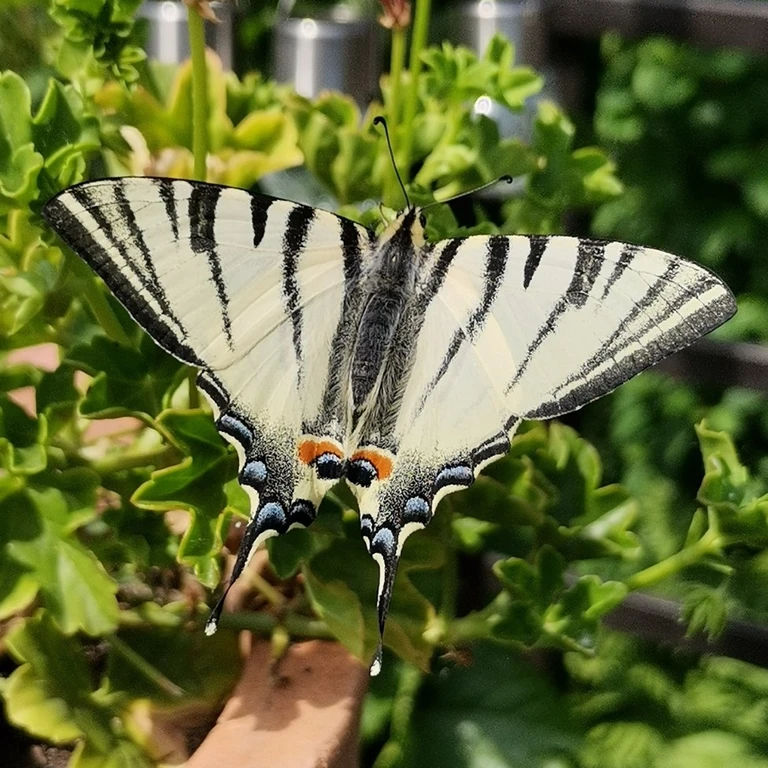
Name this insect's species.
Iphiclides podalirius
